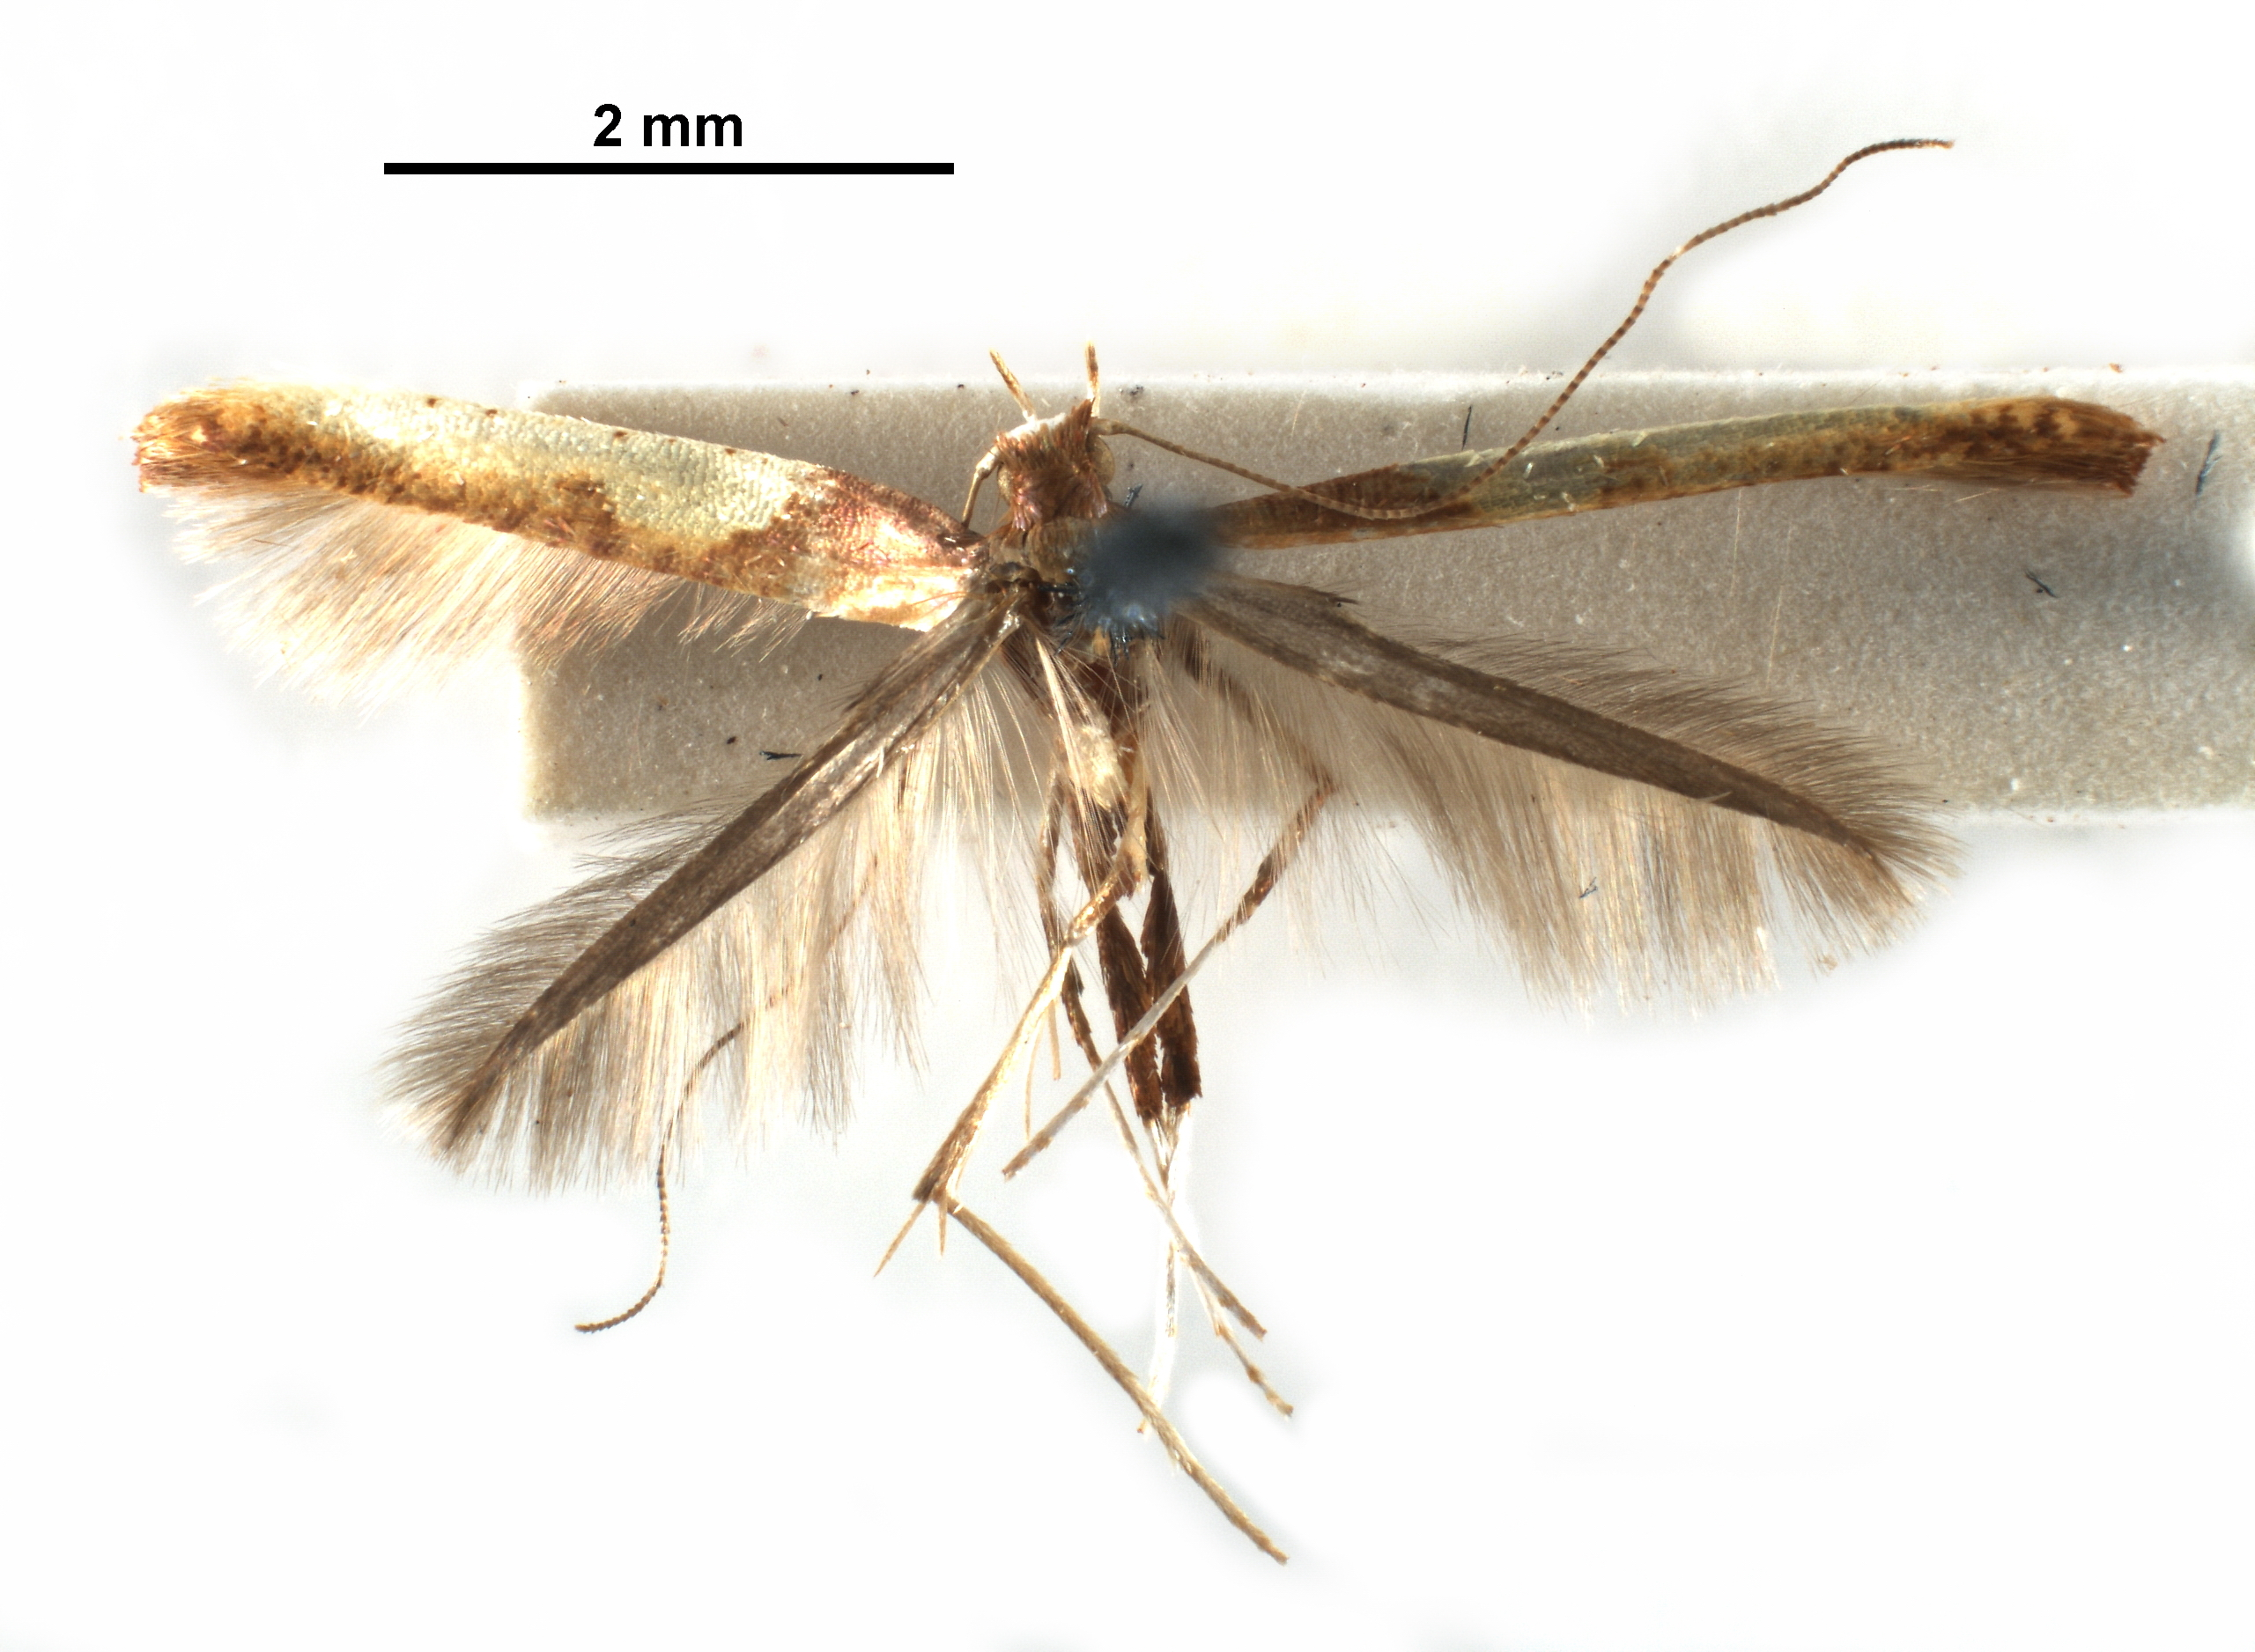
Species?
Caloptilia zachrysa
